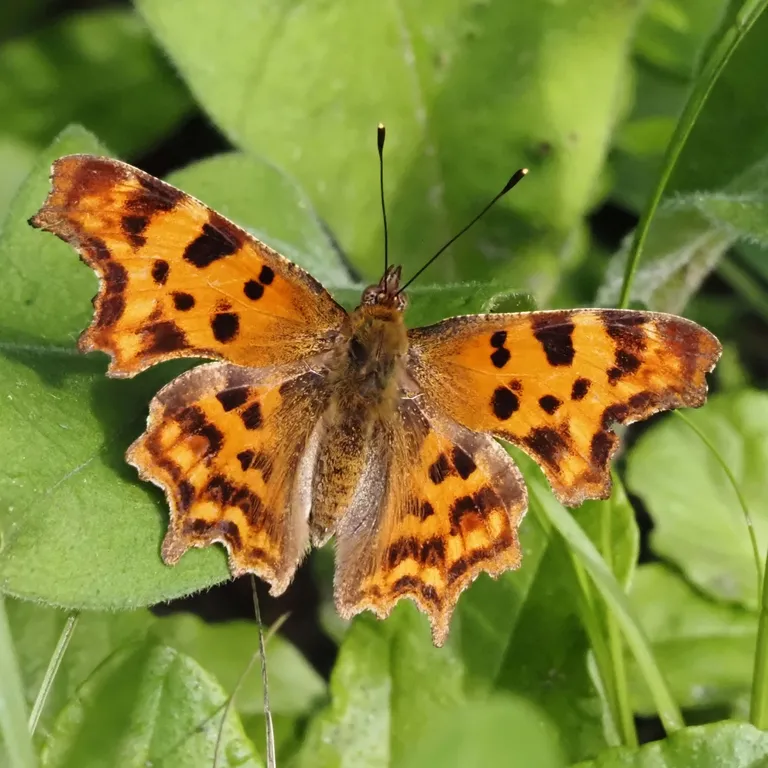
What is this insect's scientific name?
Polygonia c-album
